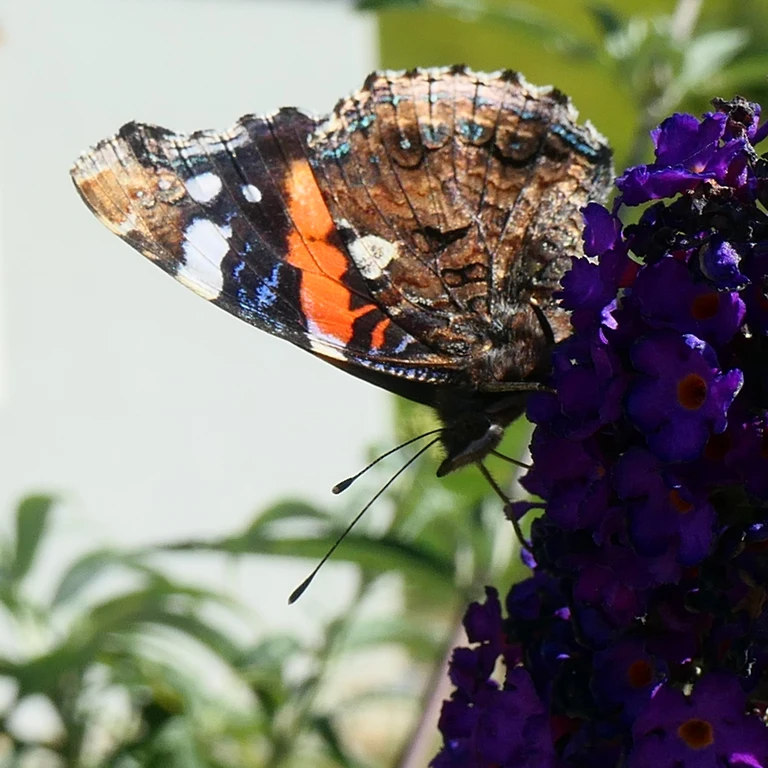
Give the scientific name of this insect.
Vanessa atalanta
